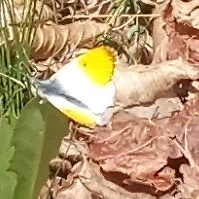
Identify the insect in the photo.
Anthocharis cardamines
